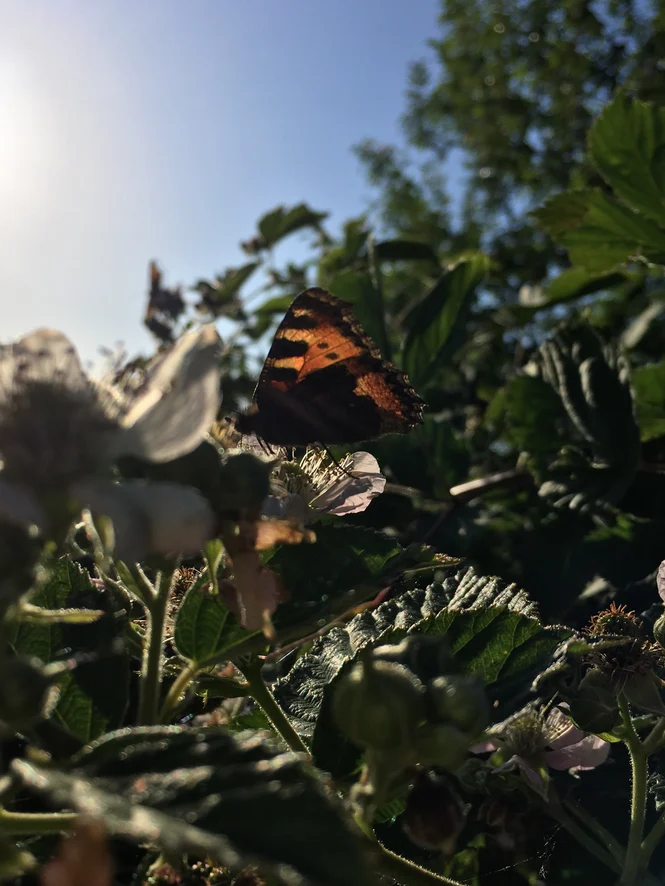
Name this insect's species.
Aglais urticae
